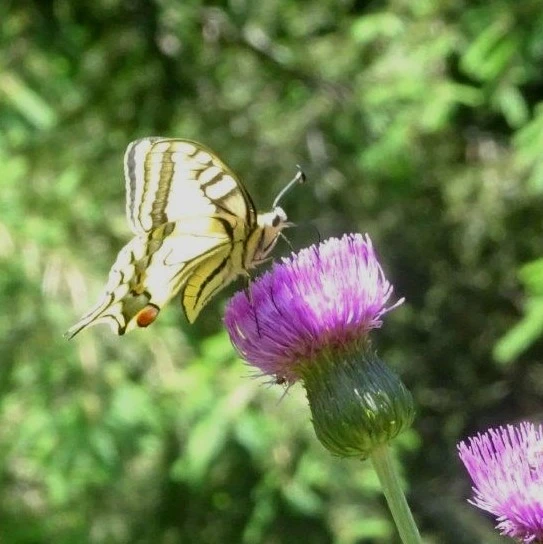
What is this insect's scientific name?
Papilio machaon
